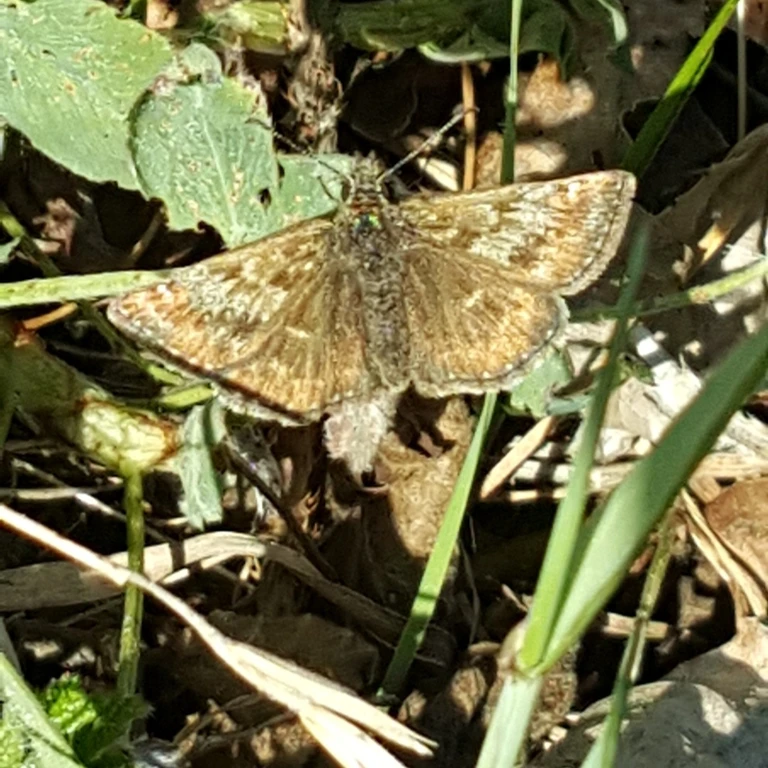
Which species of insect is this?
Erynnis tages
